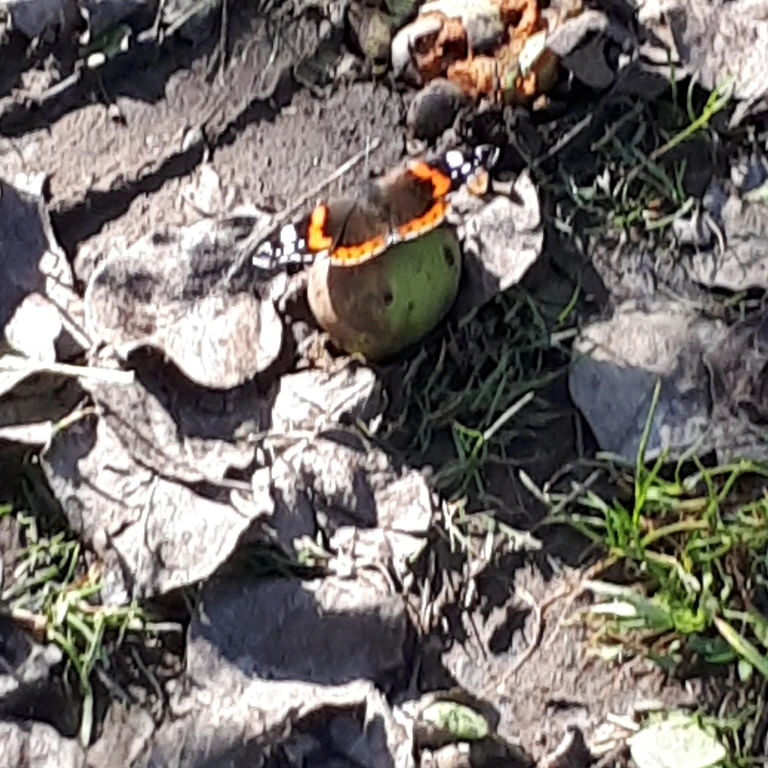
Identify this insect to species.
Vanessa atalanta
